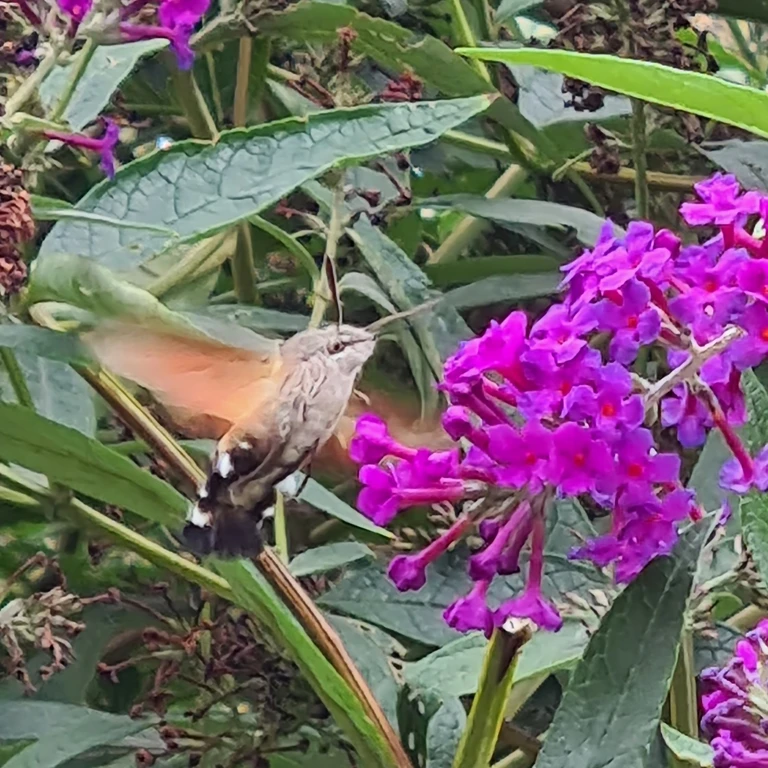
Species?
Macroglossum stellatarum
